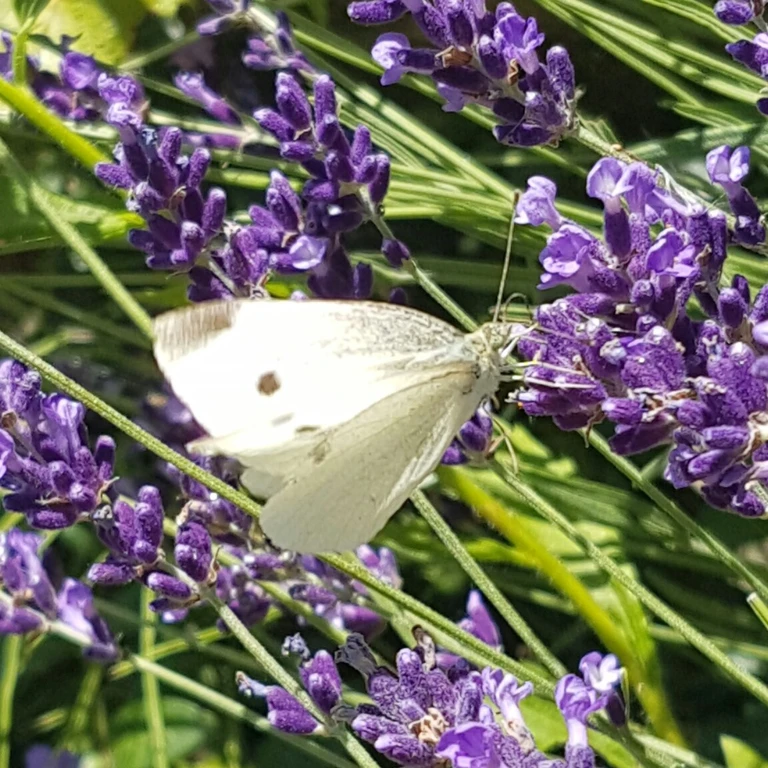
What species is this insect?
Pieris rapae
